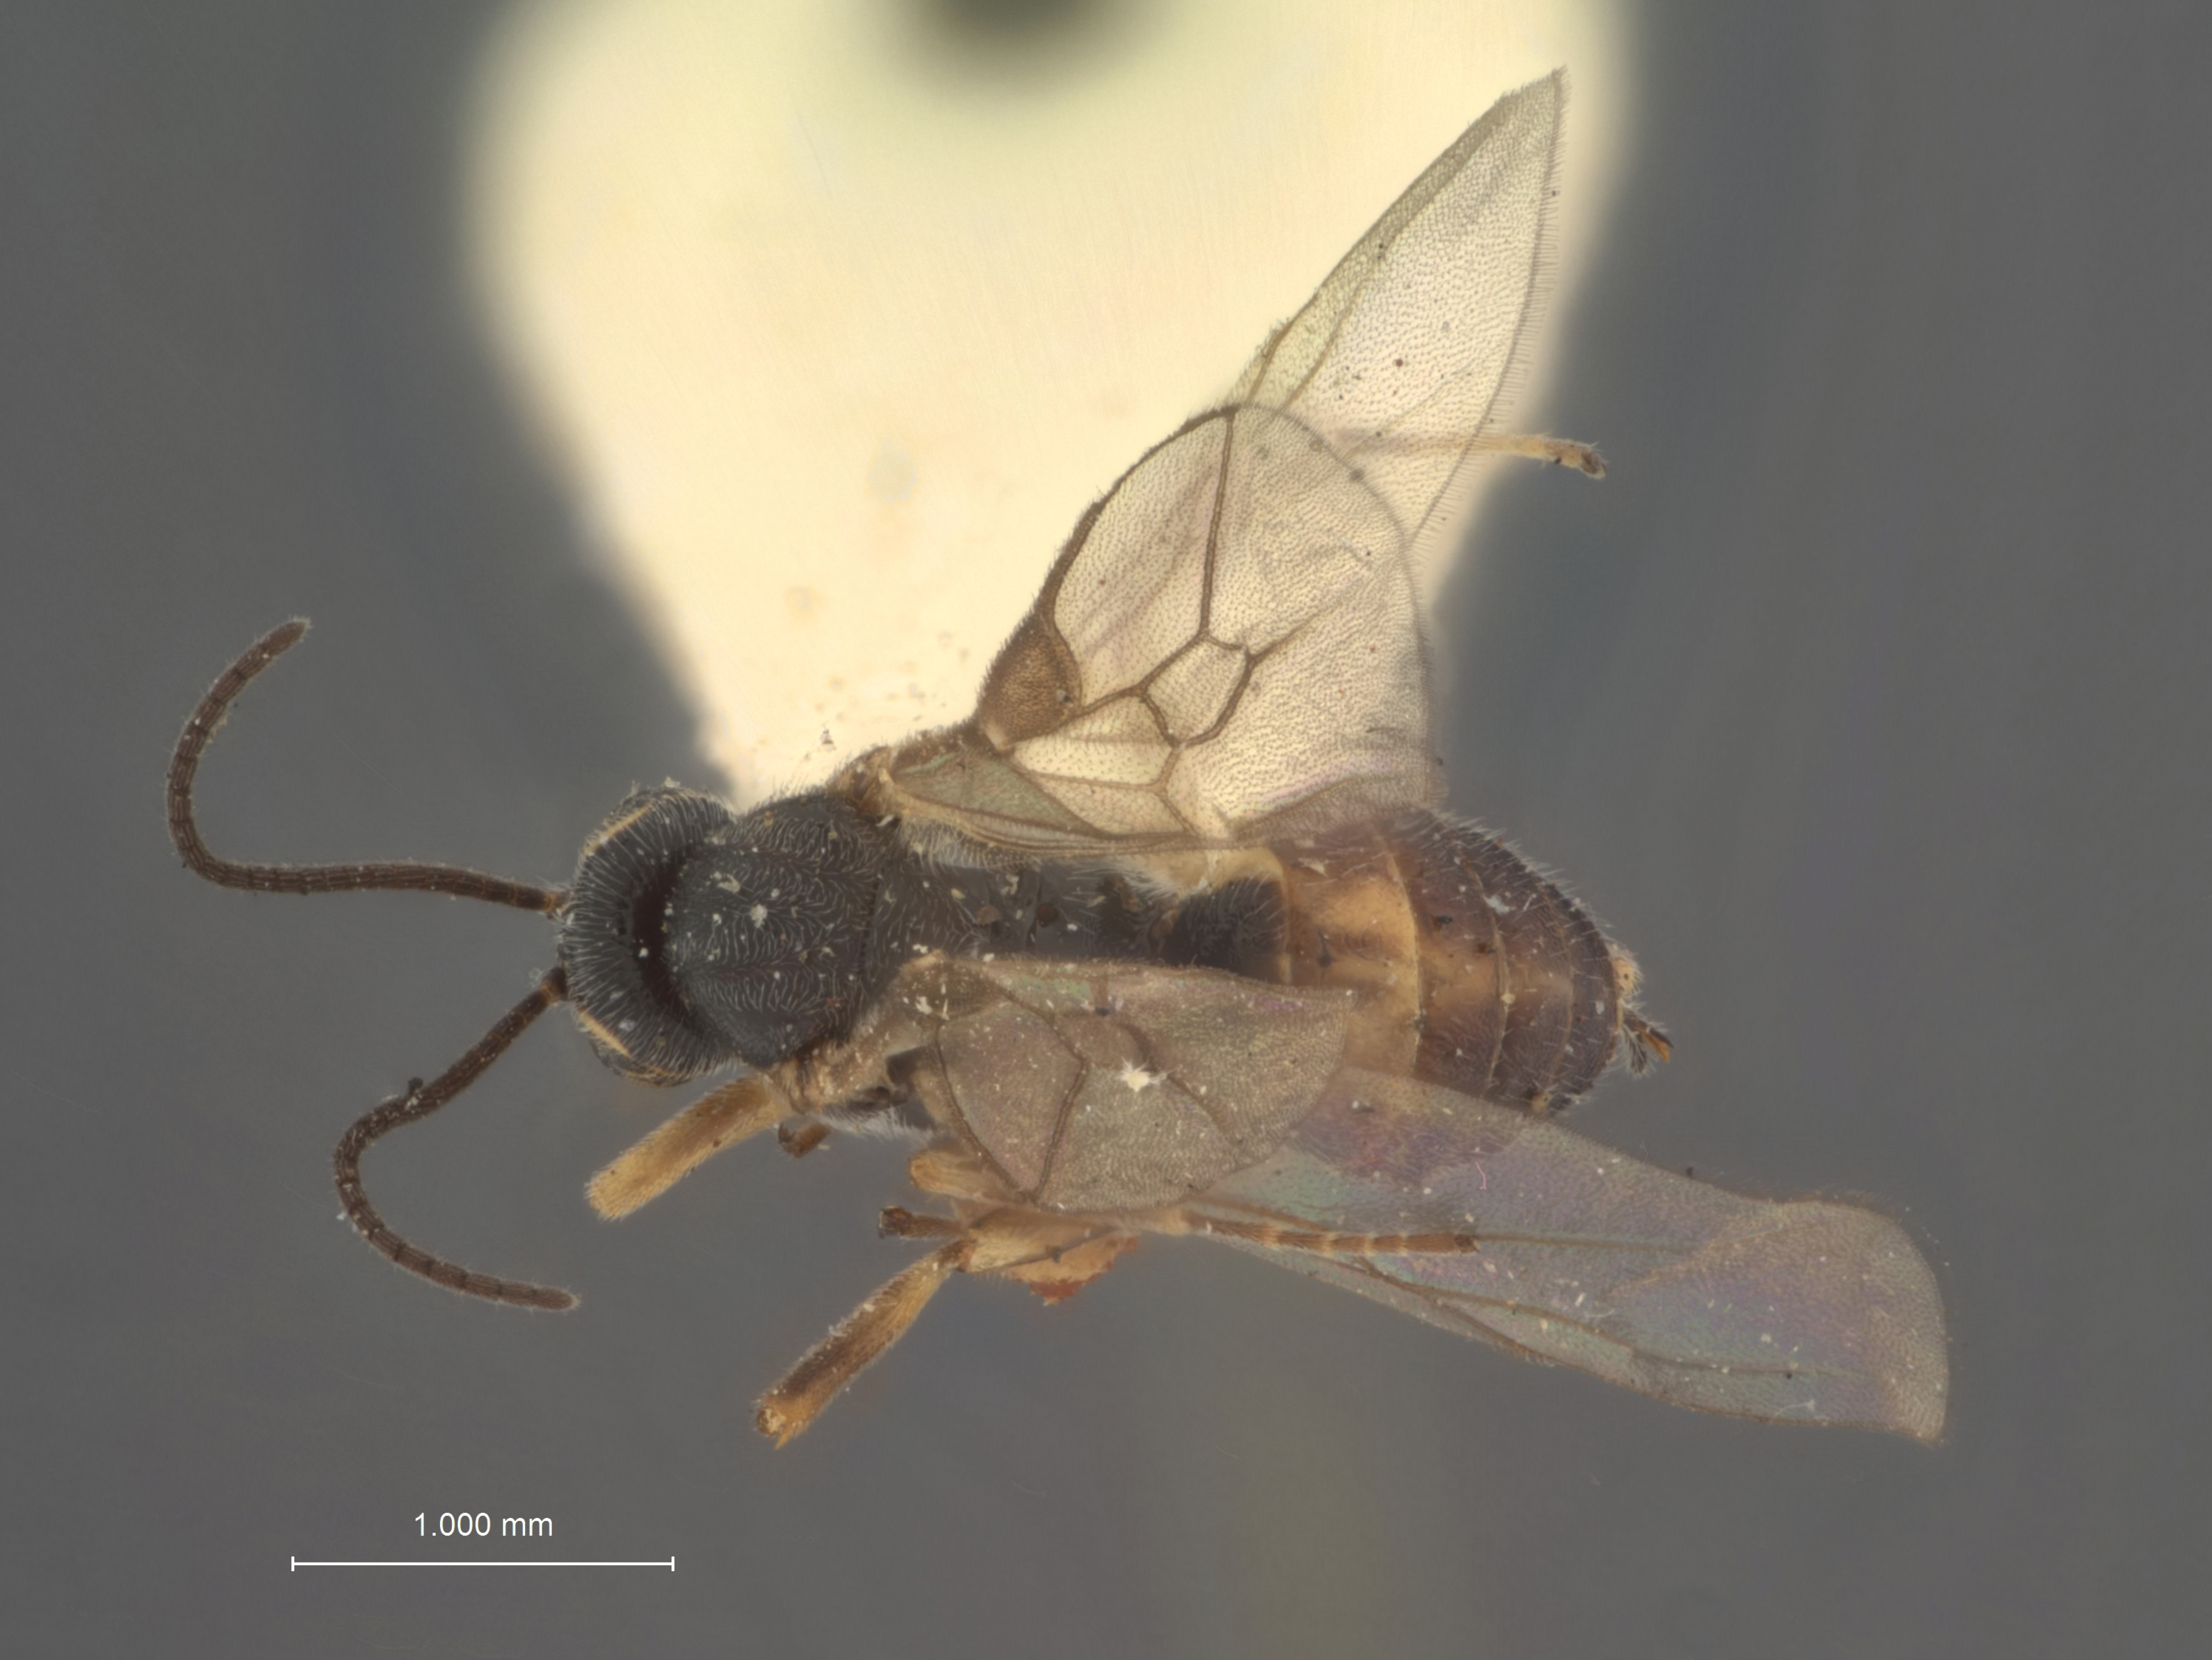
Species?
Bracon hopkinsi
